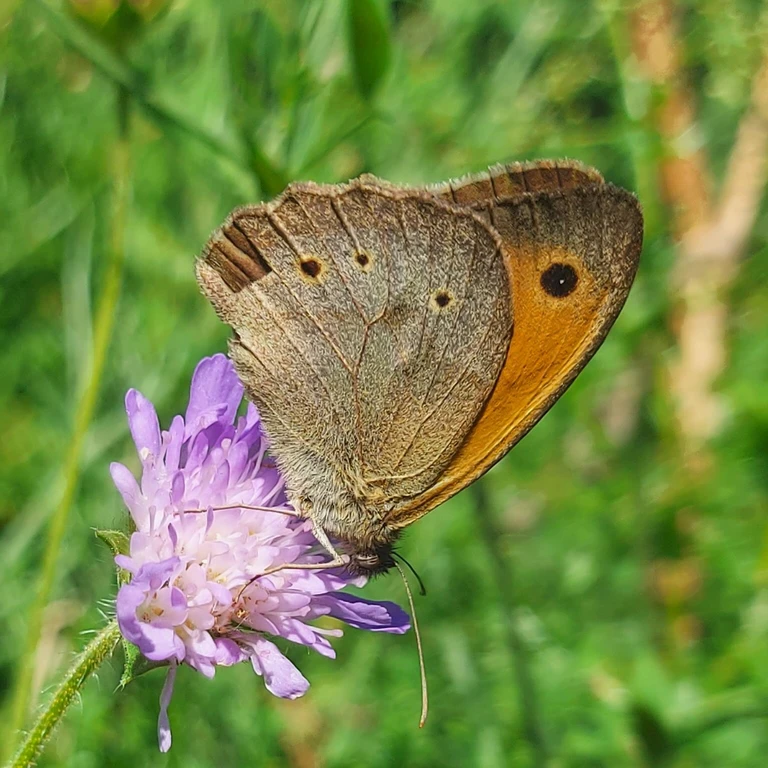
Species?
Maniola jurtina
